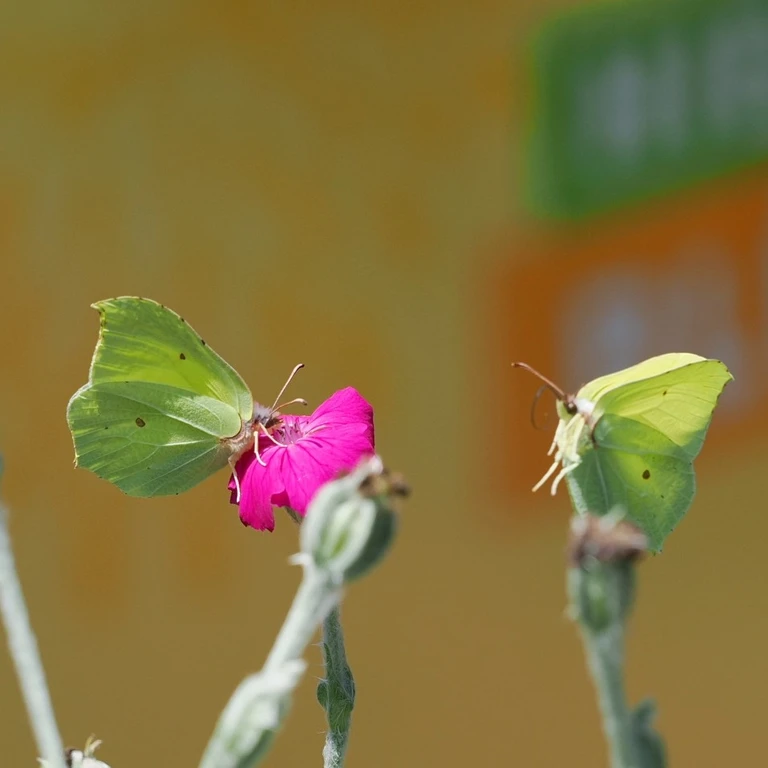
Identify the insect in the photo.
Gonepteryx rhamni
